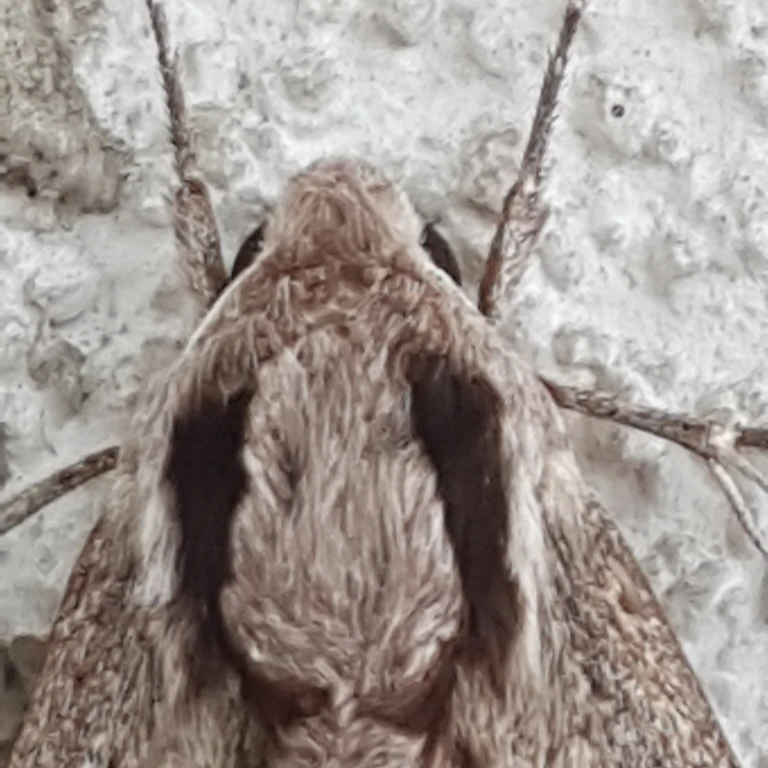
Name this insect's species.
Sphinx pinastri
